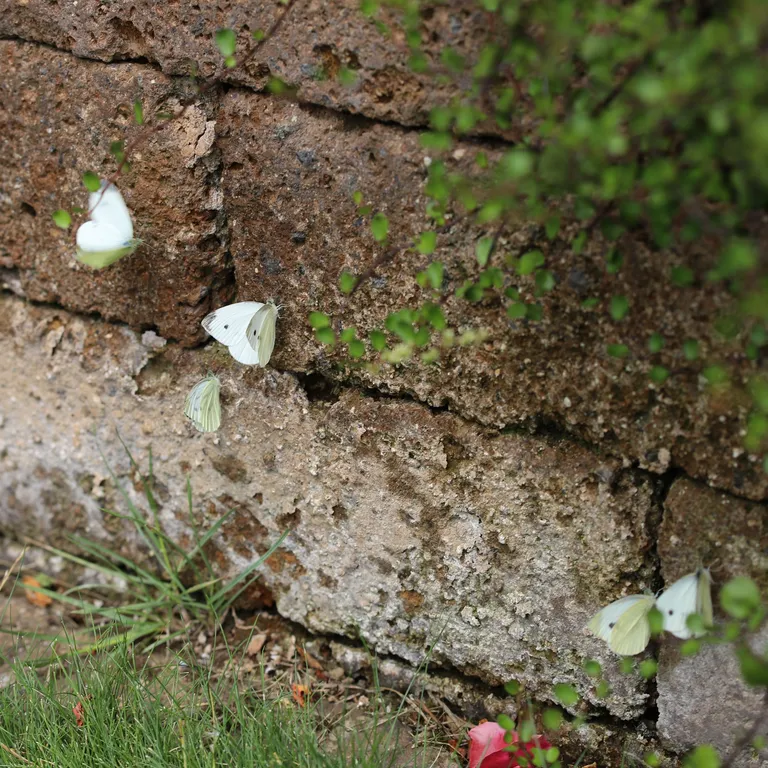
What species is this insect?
Pieris napi
